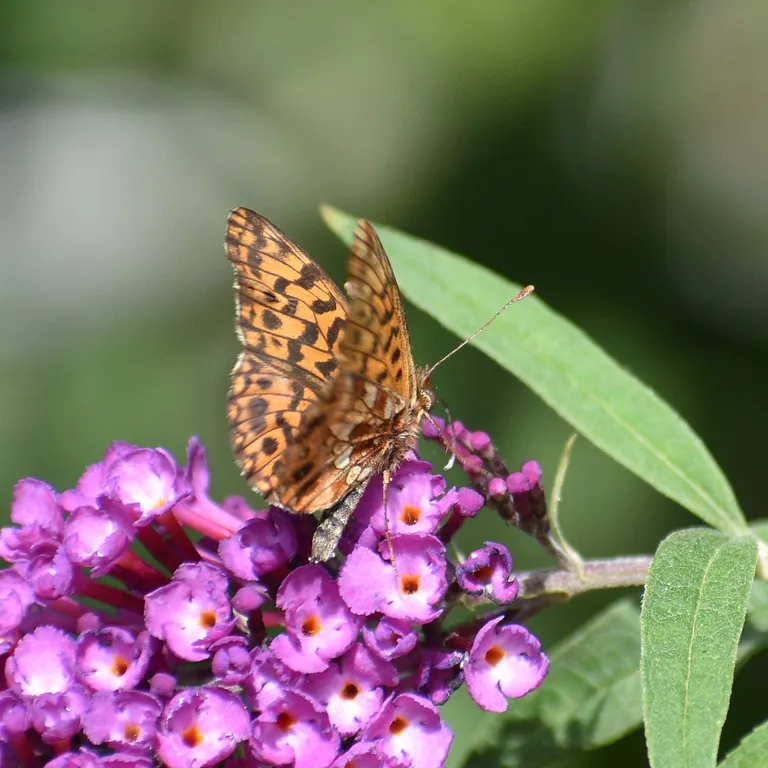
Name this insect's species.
Boloria dia
